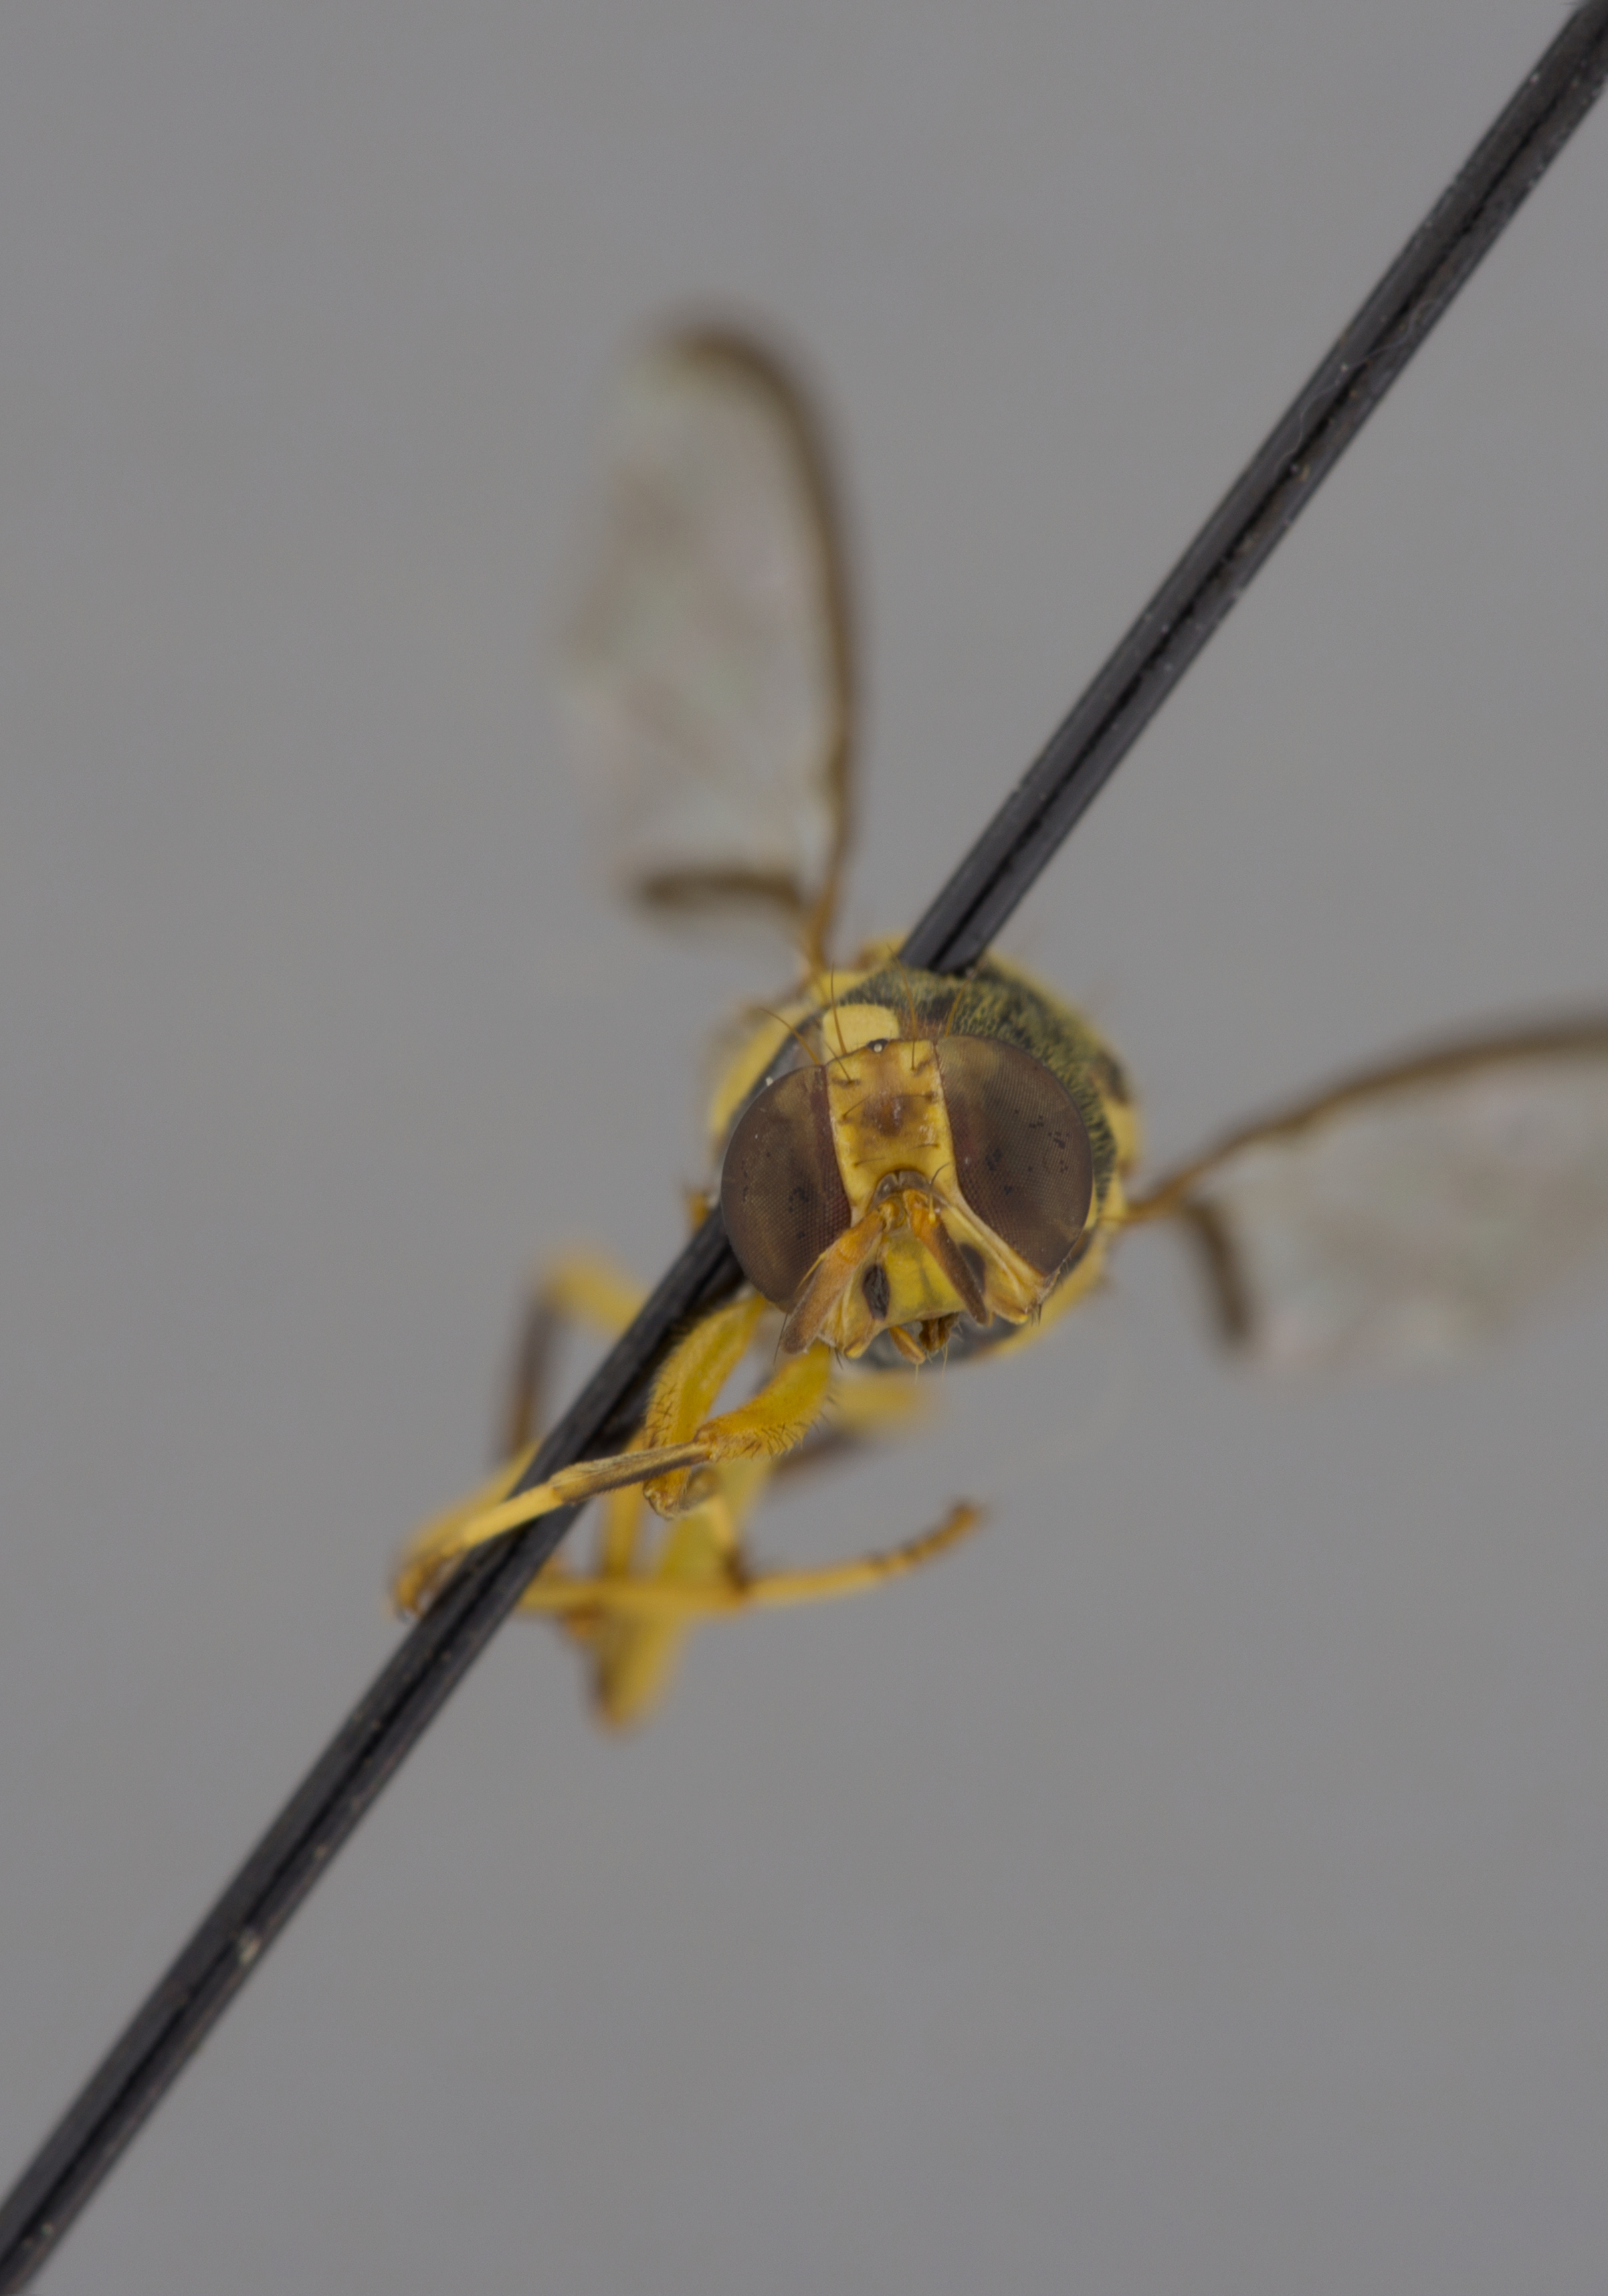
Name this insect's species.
Bactrocera occipitalis
